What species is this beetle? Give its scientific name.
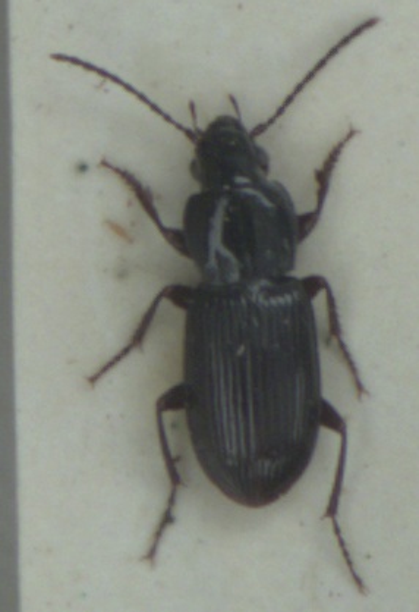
Pterostichus minor
